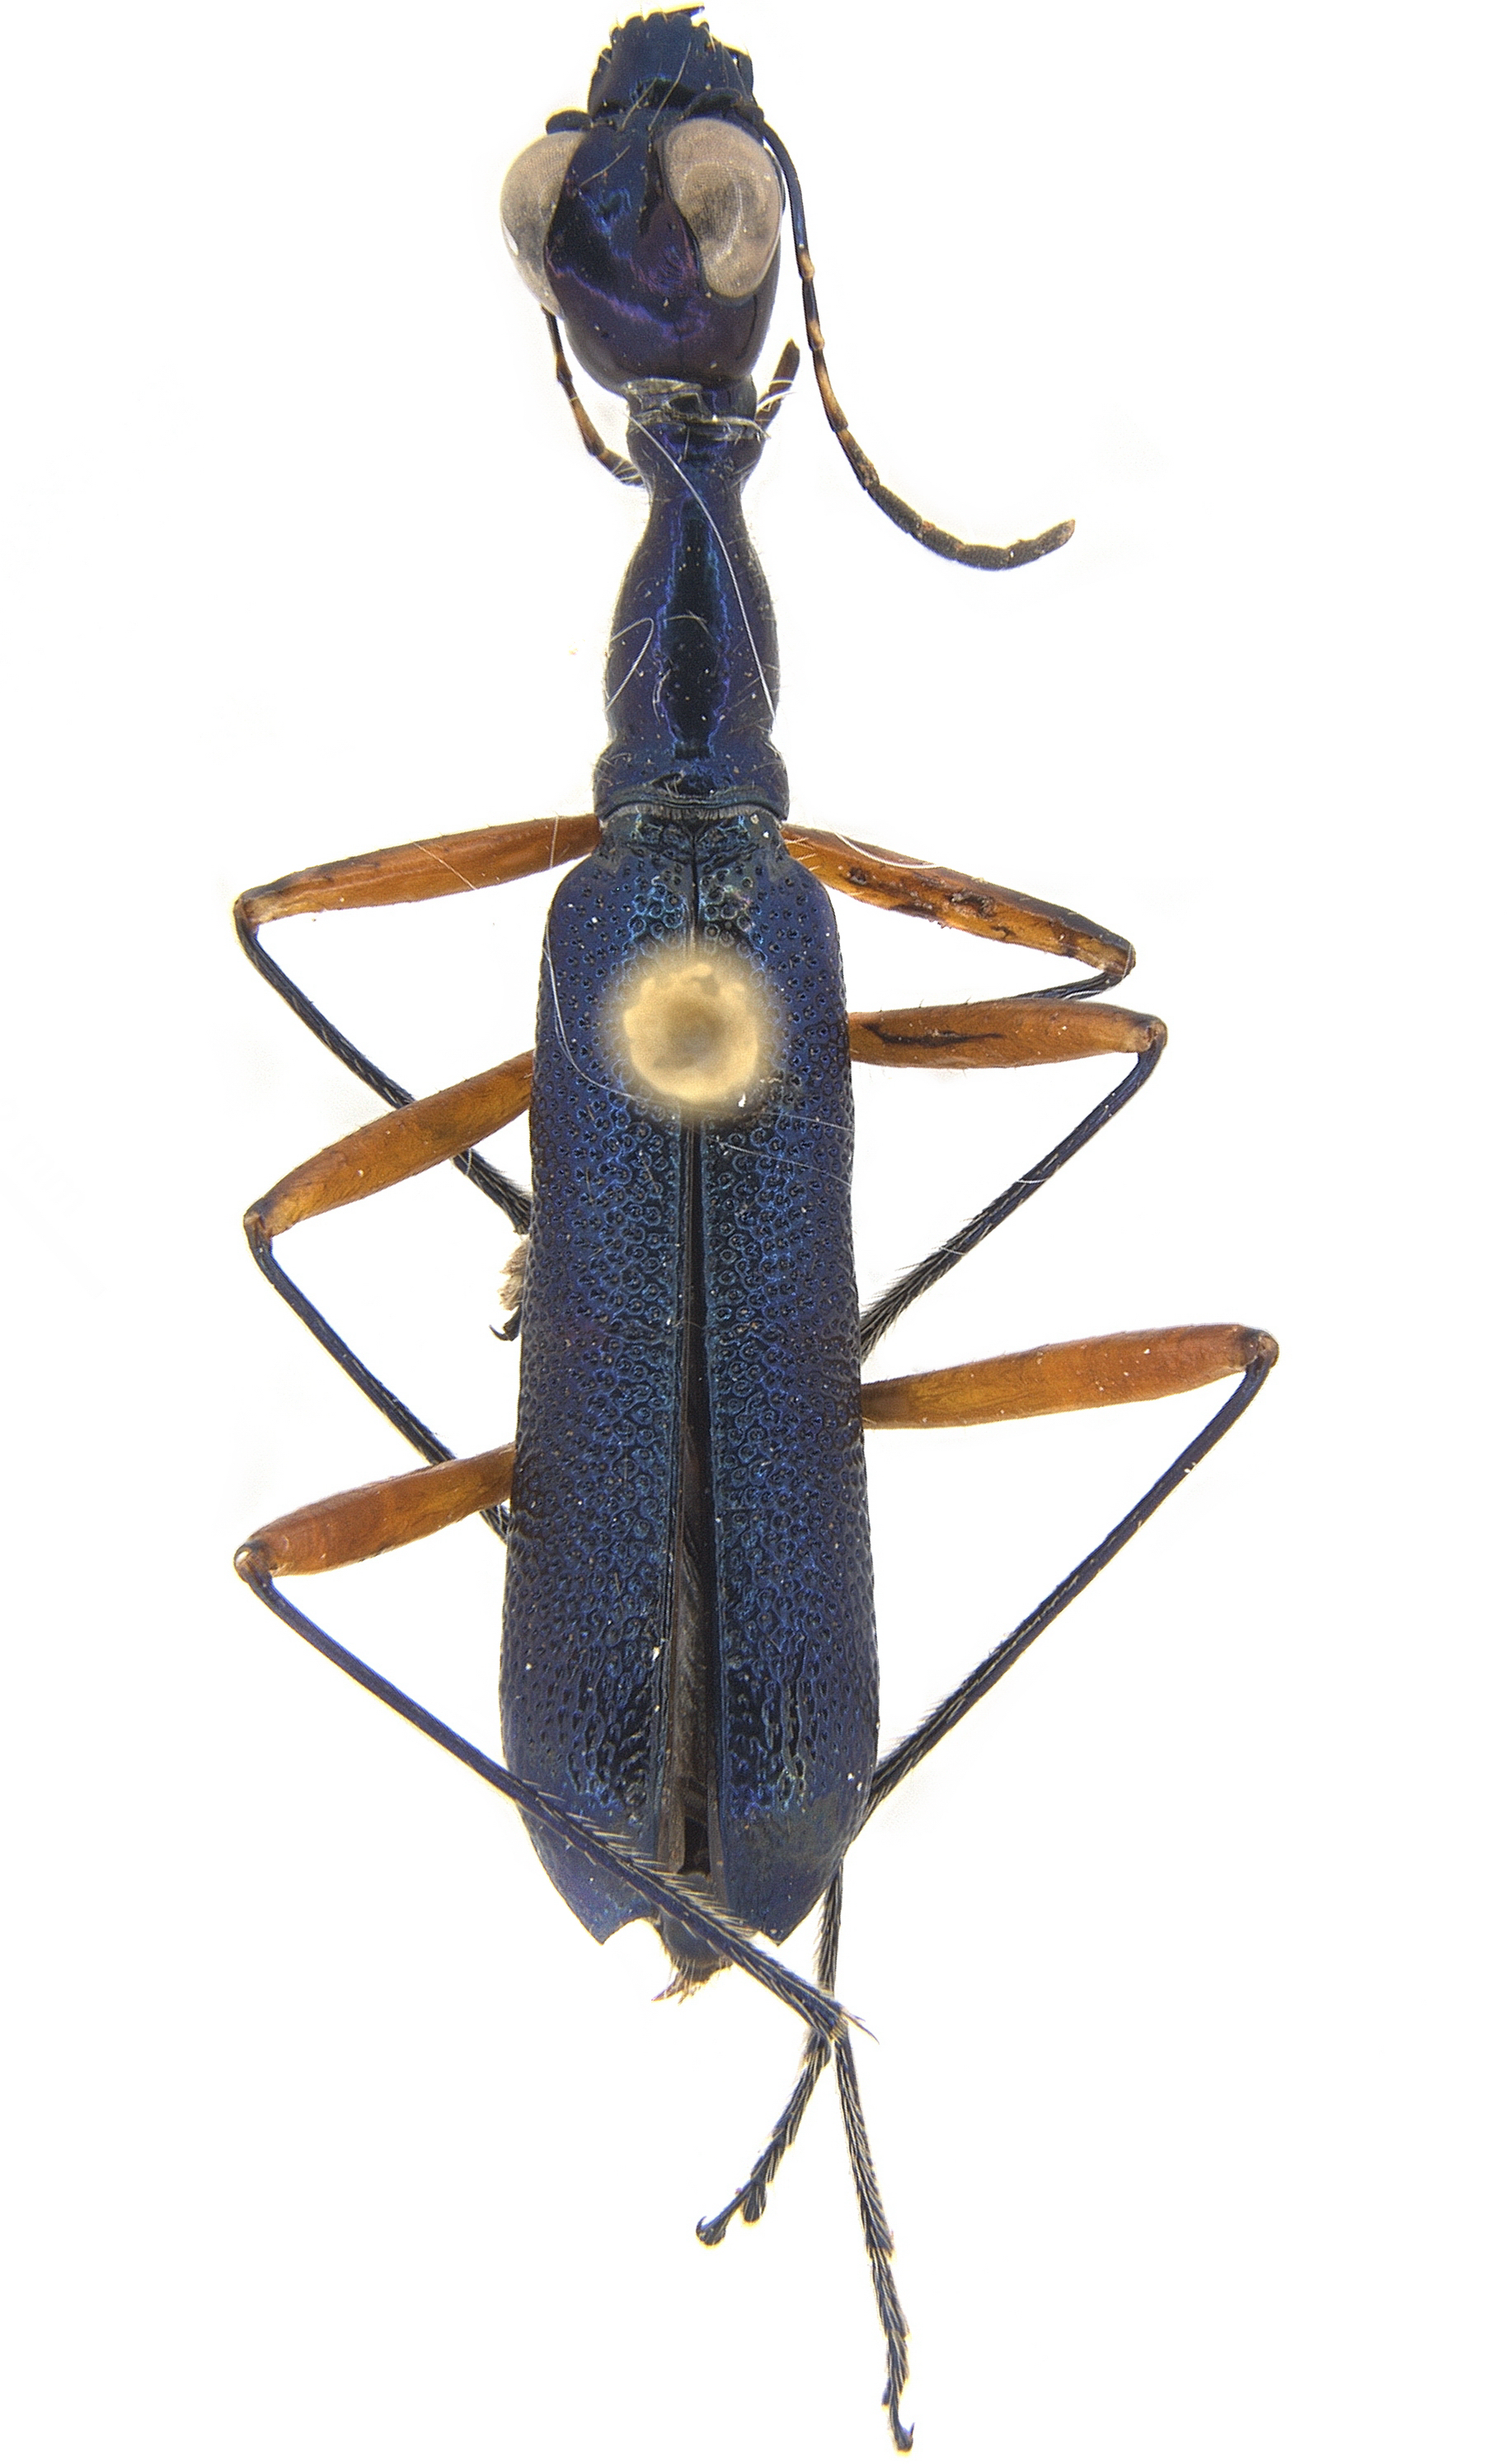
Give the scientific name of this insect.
Neocollyris distincta
